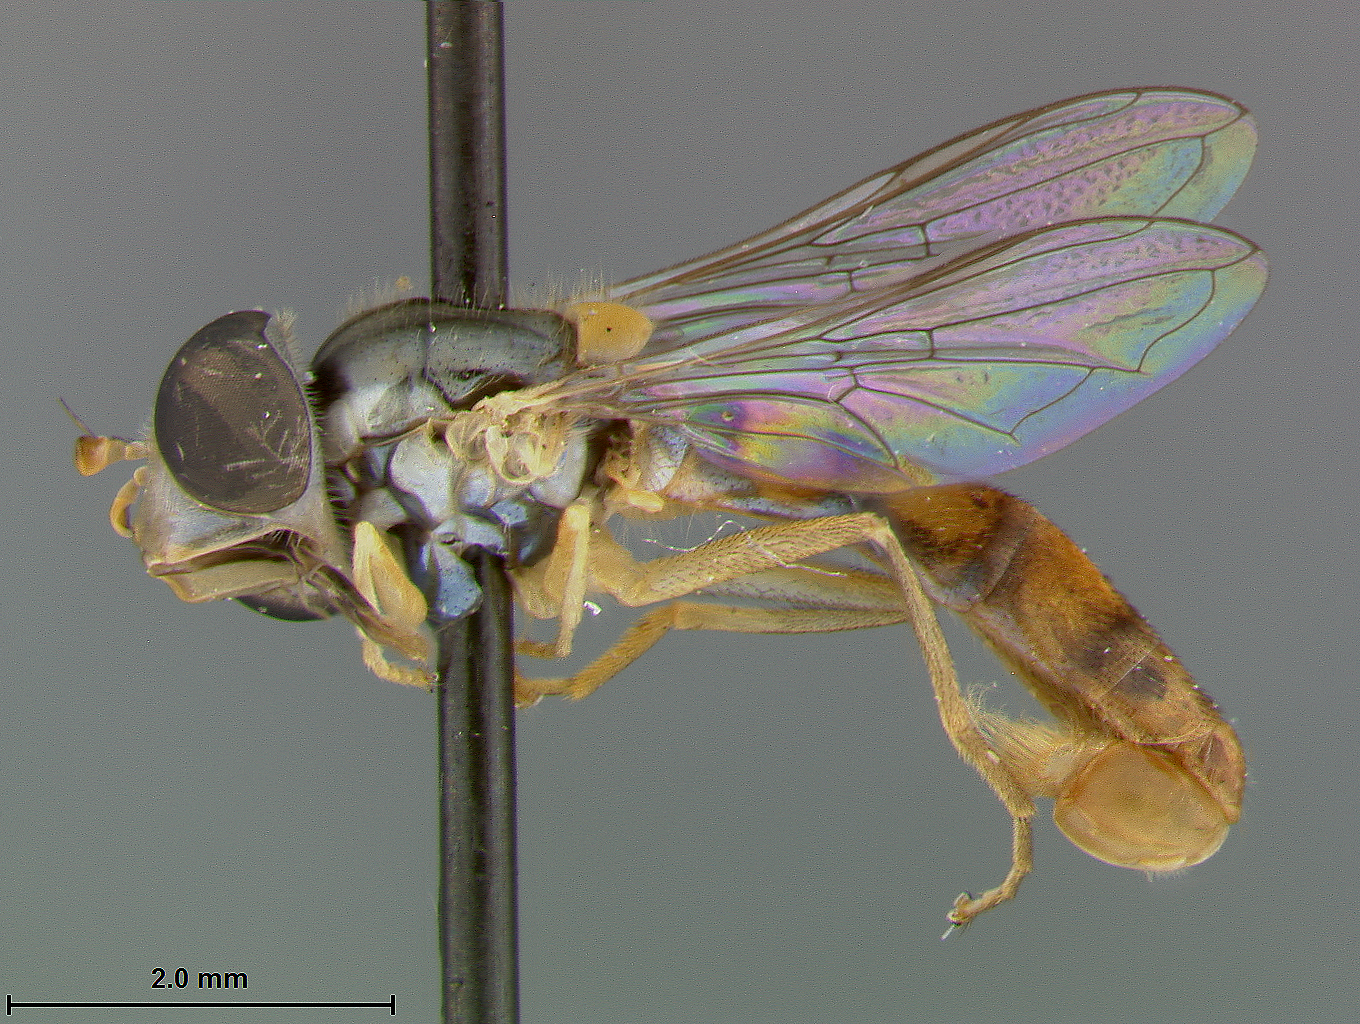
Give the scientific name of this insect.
Sphaerophoria propinqua
